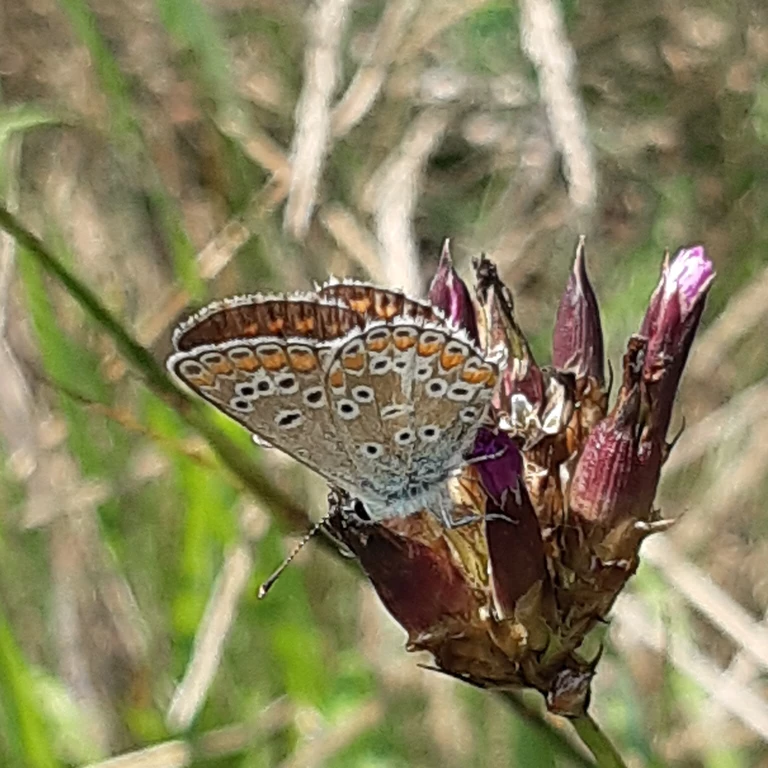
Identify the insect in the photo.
Aricia agestis/artaxerxes
